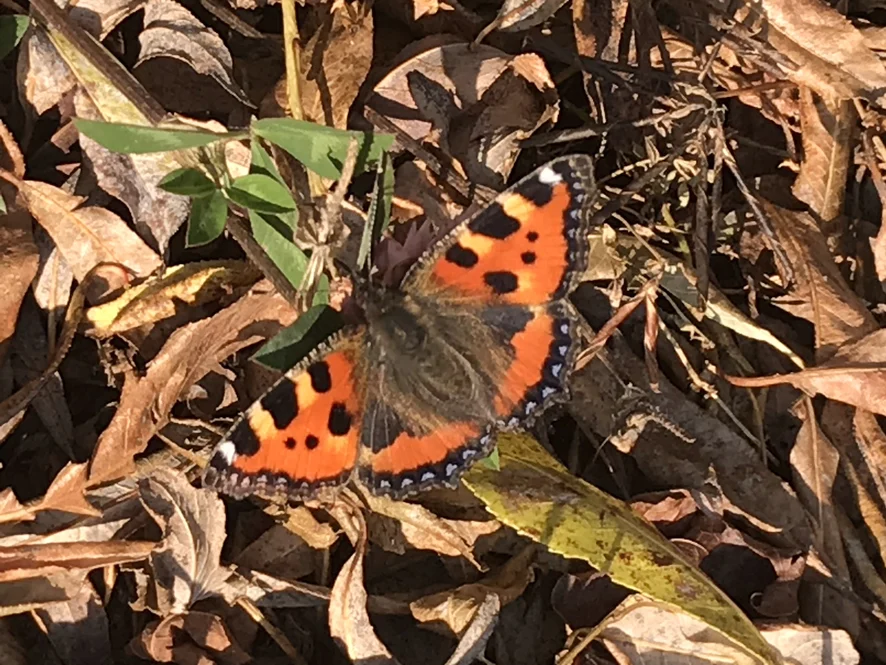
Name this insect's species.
Aglais urticae
